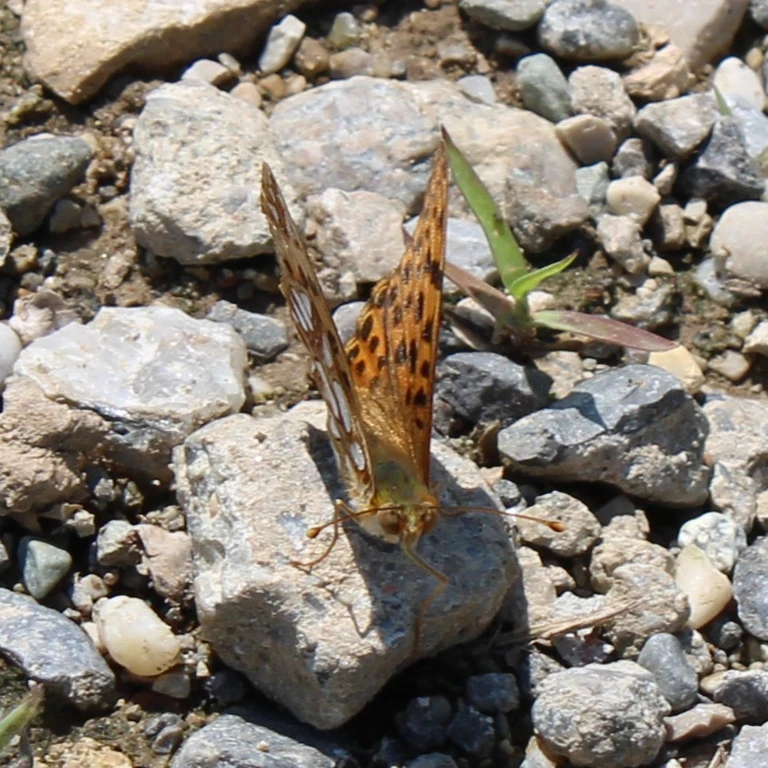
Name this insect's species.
Issoria lathonia
